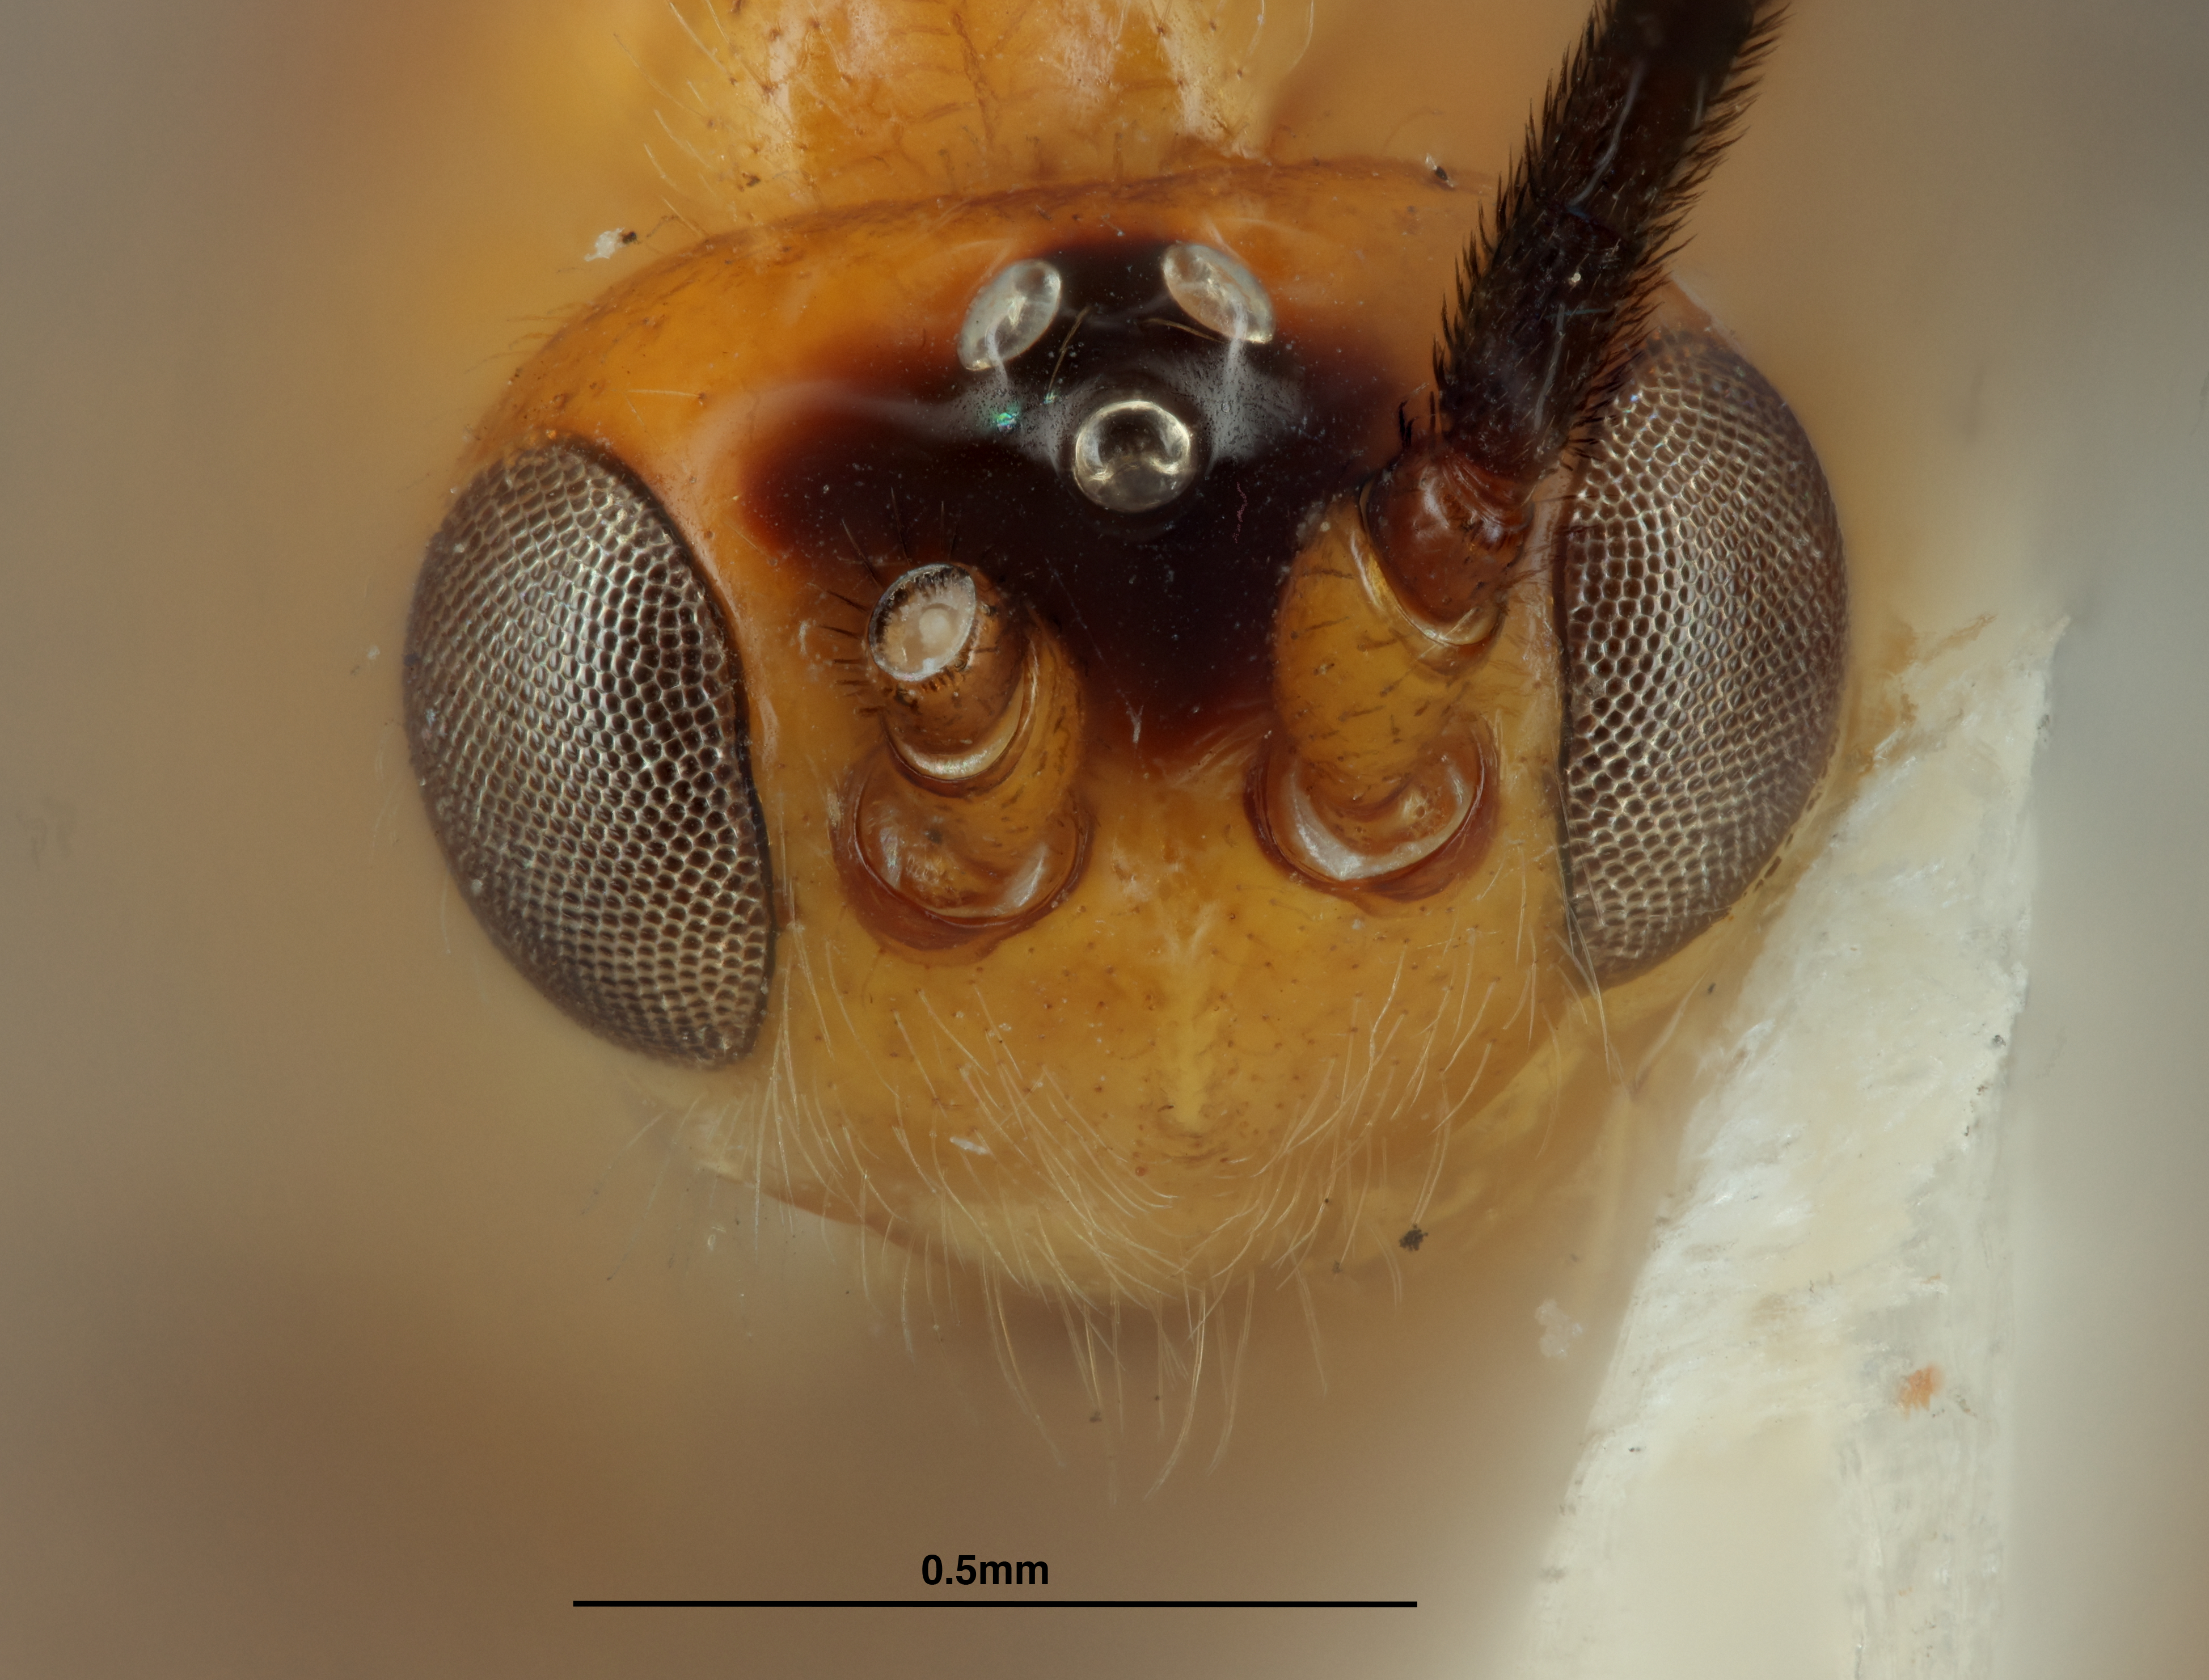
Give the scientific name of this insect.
Opius chromaticus
